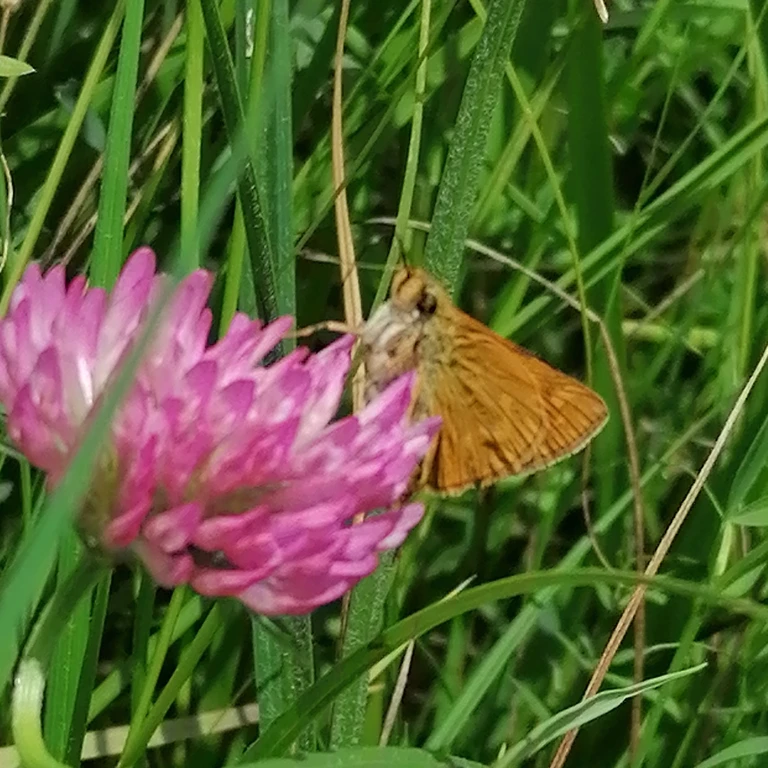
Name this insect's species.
Ochlodes sylvanus (also Ochlodes venata)
